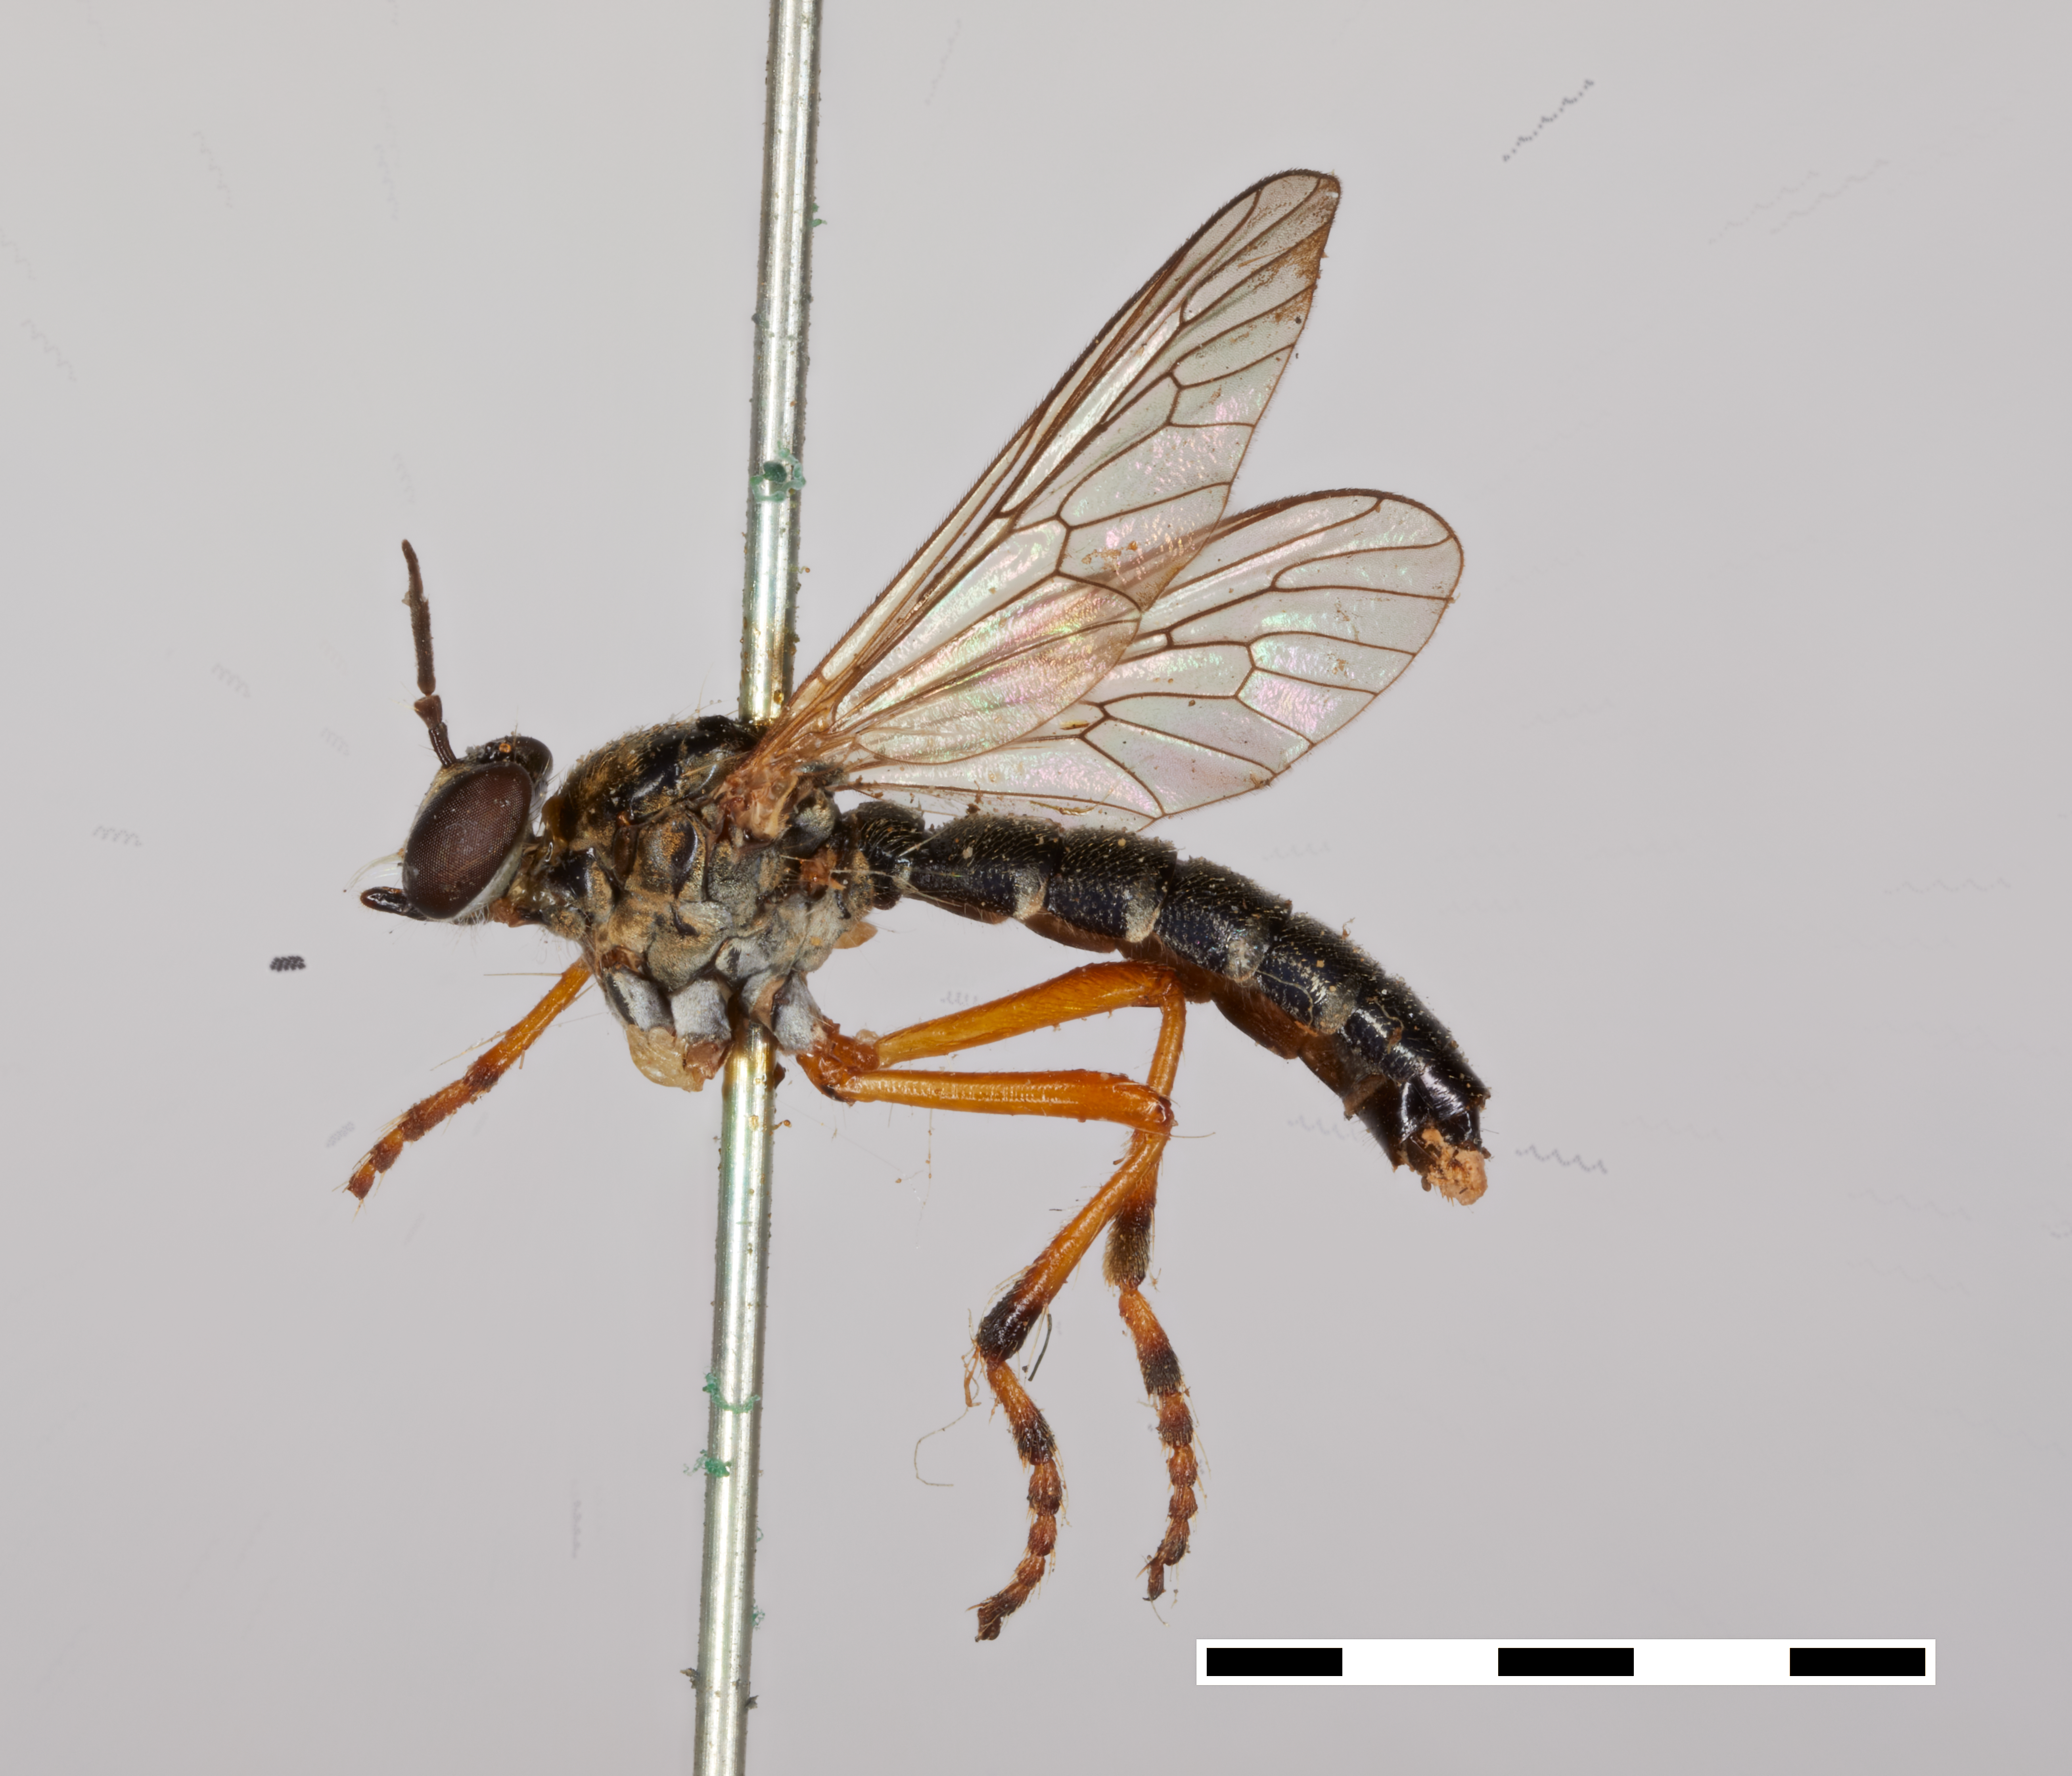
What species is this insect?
Dioctrodes flavipes
